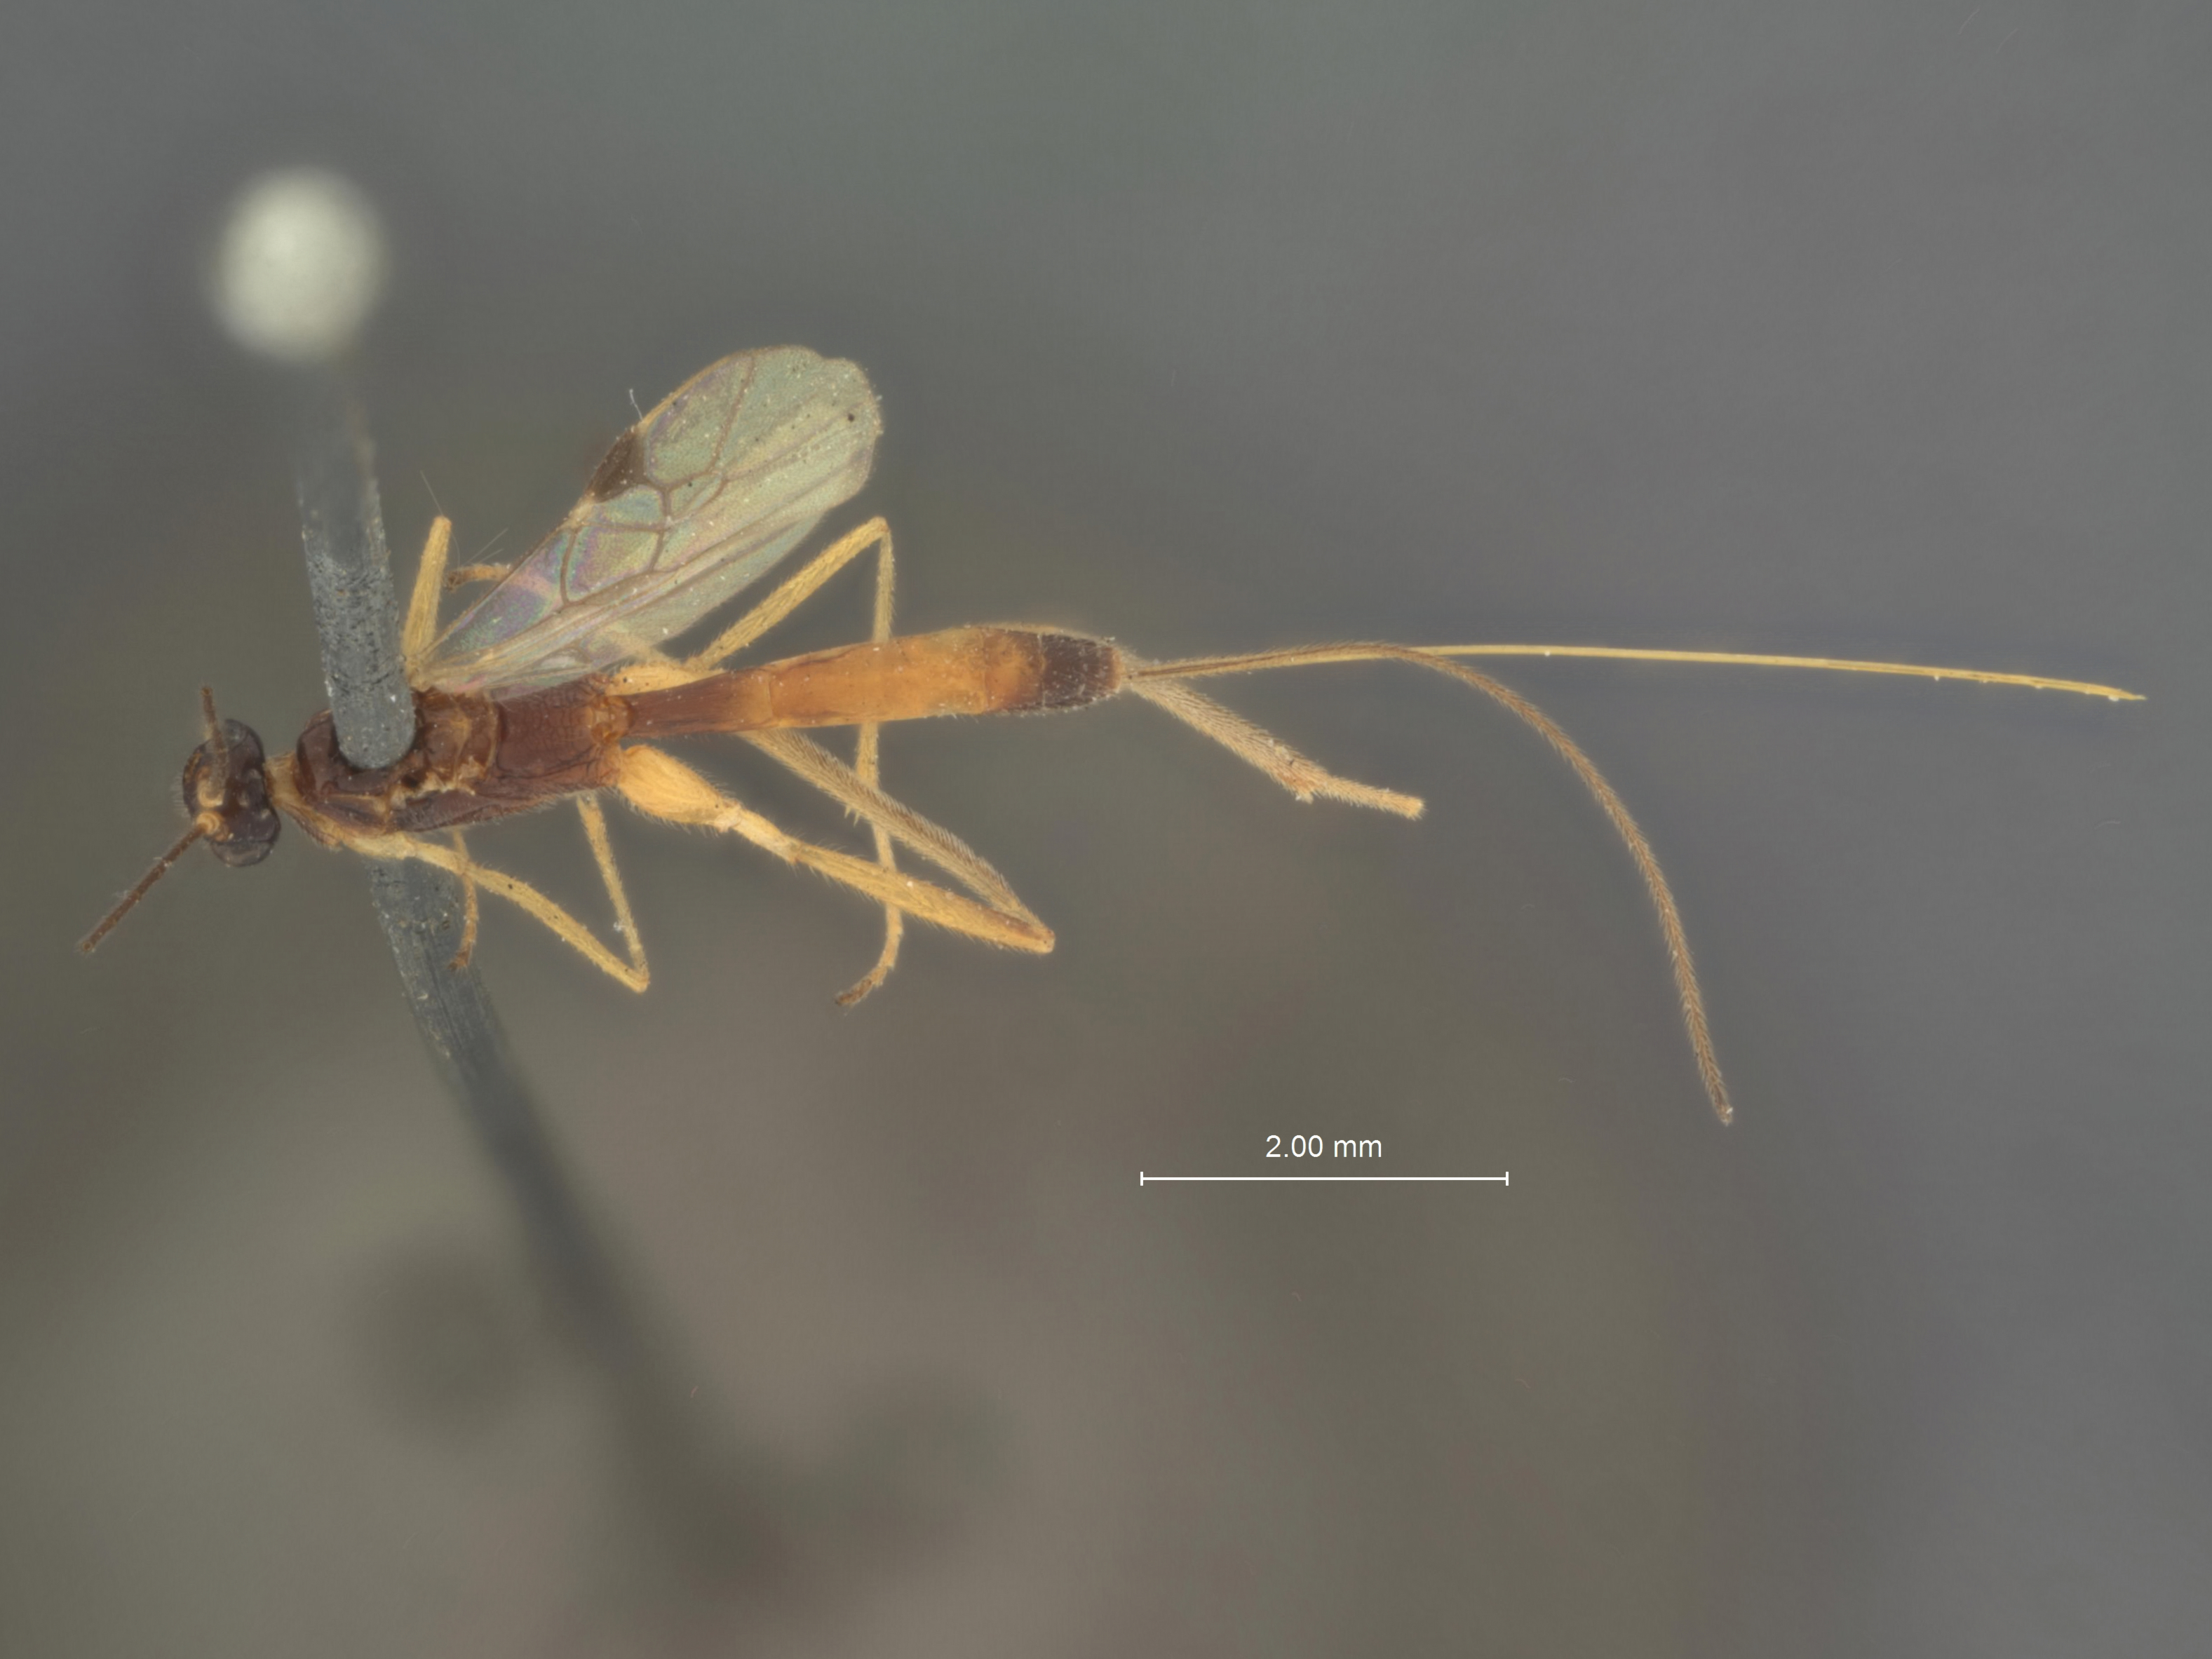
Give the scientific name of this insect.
Macrocentrus pyraustae
